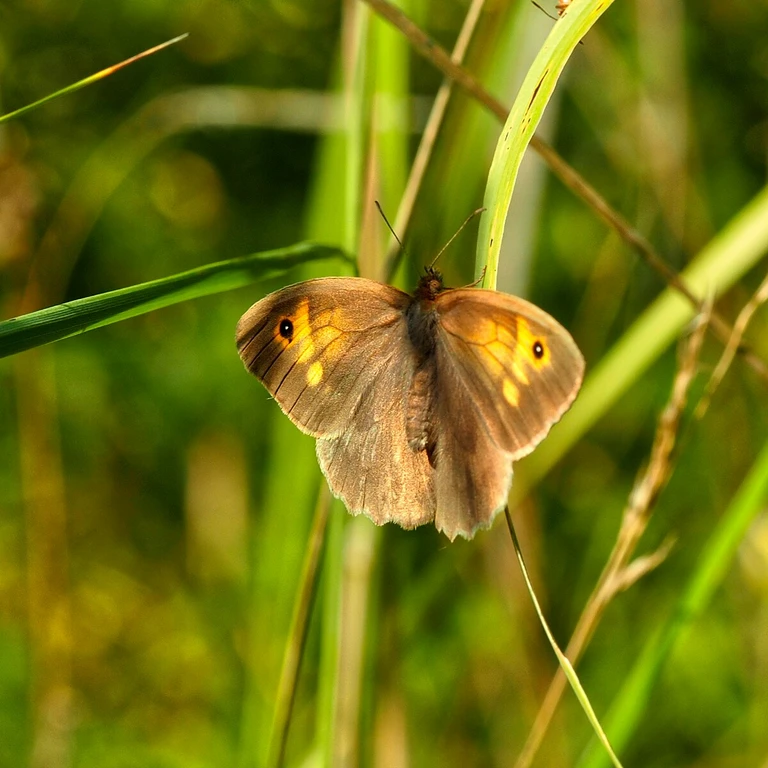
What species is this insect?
Maniola jurtina
